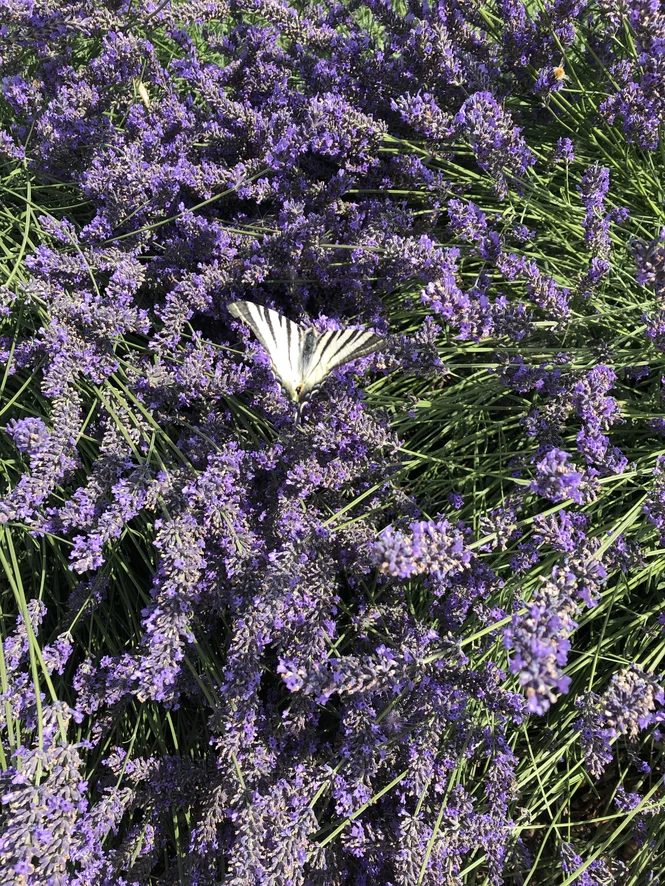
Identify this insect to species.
Iphiclides podalirius
